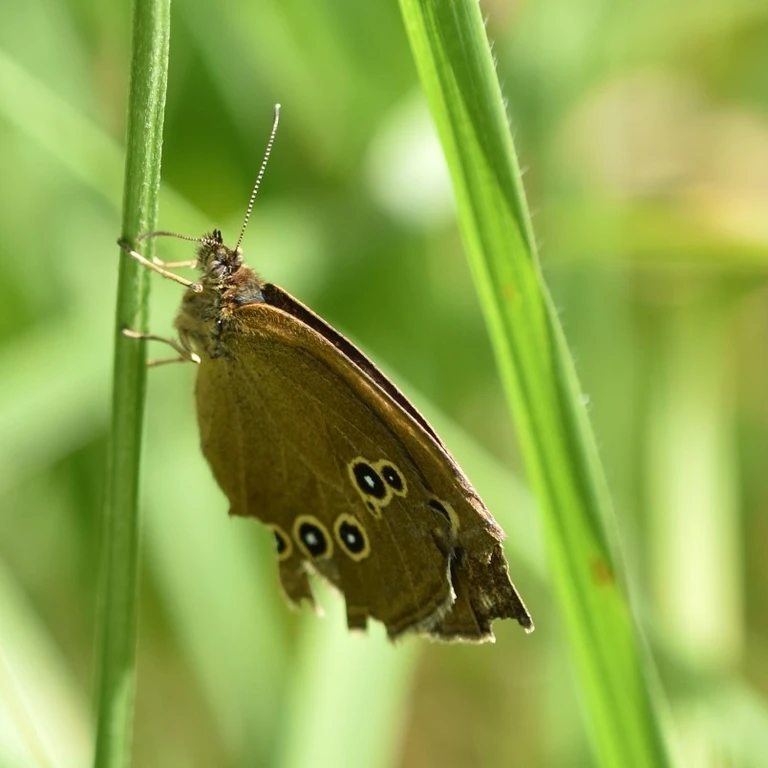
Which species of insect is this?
Aphantopus hyperantus
